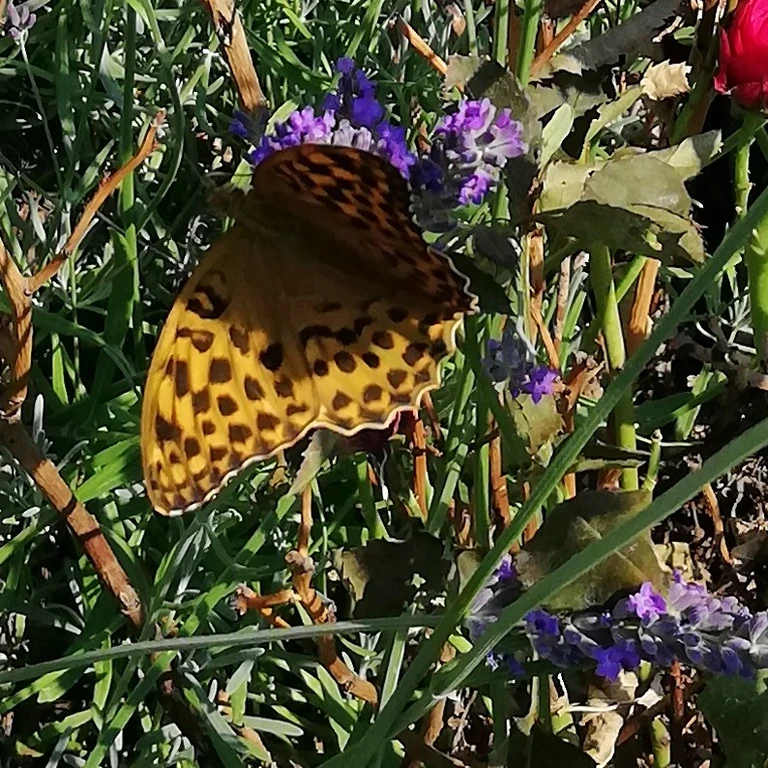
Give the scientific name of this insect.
Argynnis paphia
